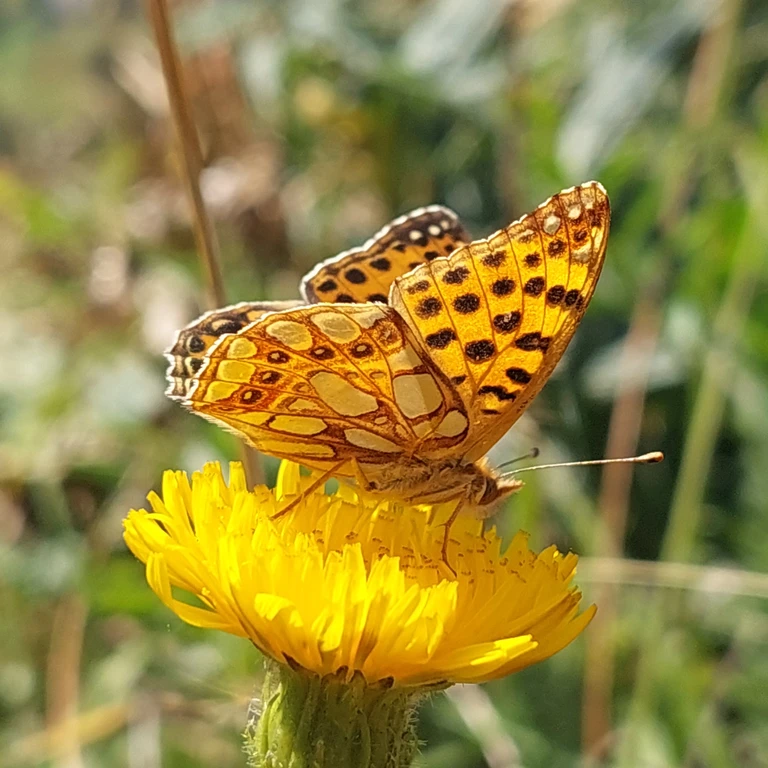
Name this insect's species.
Issoria lathonia
